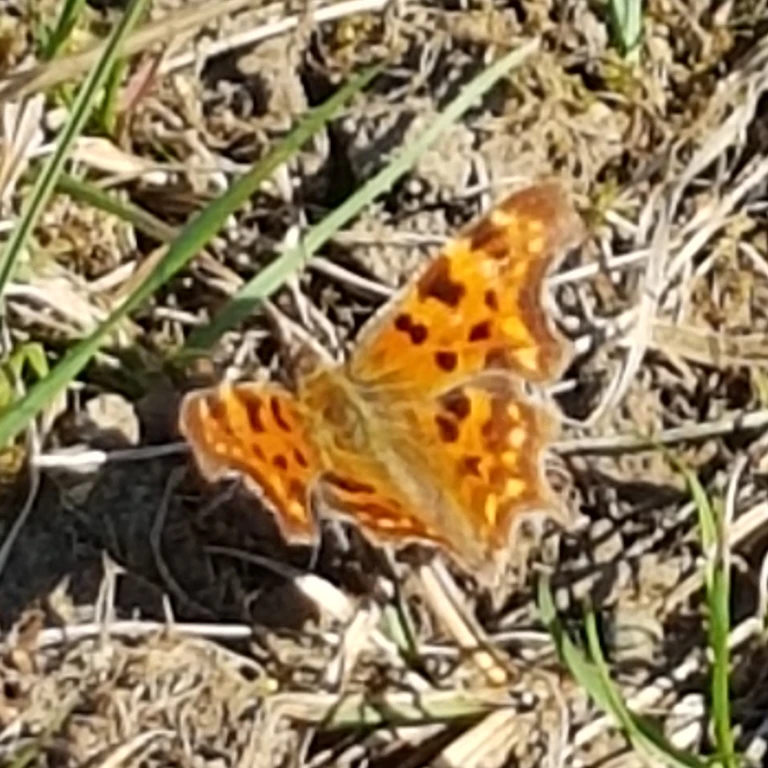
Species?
Polygonia c-album
